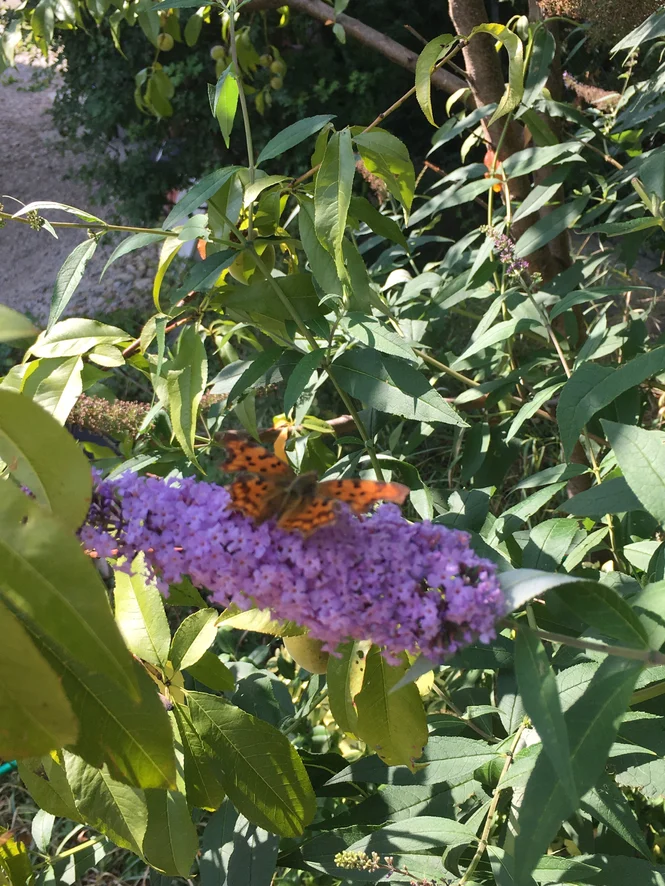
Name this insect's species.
Polygonia c-album
